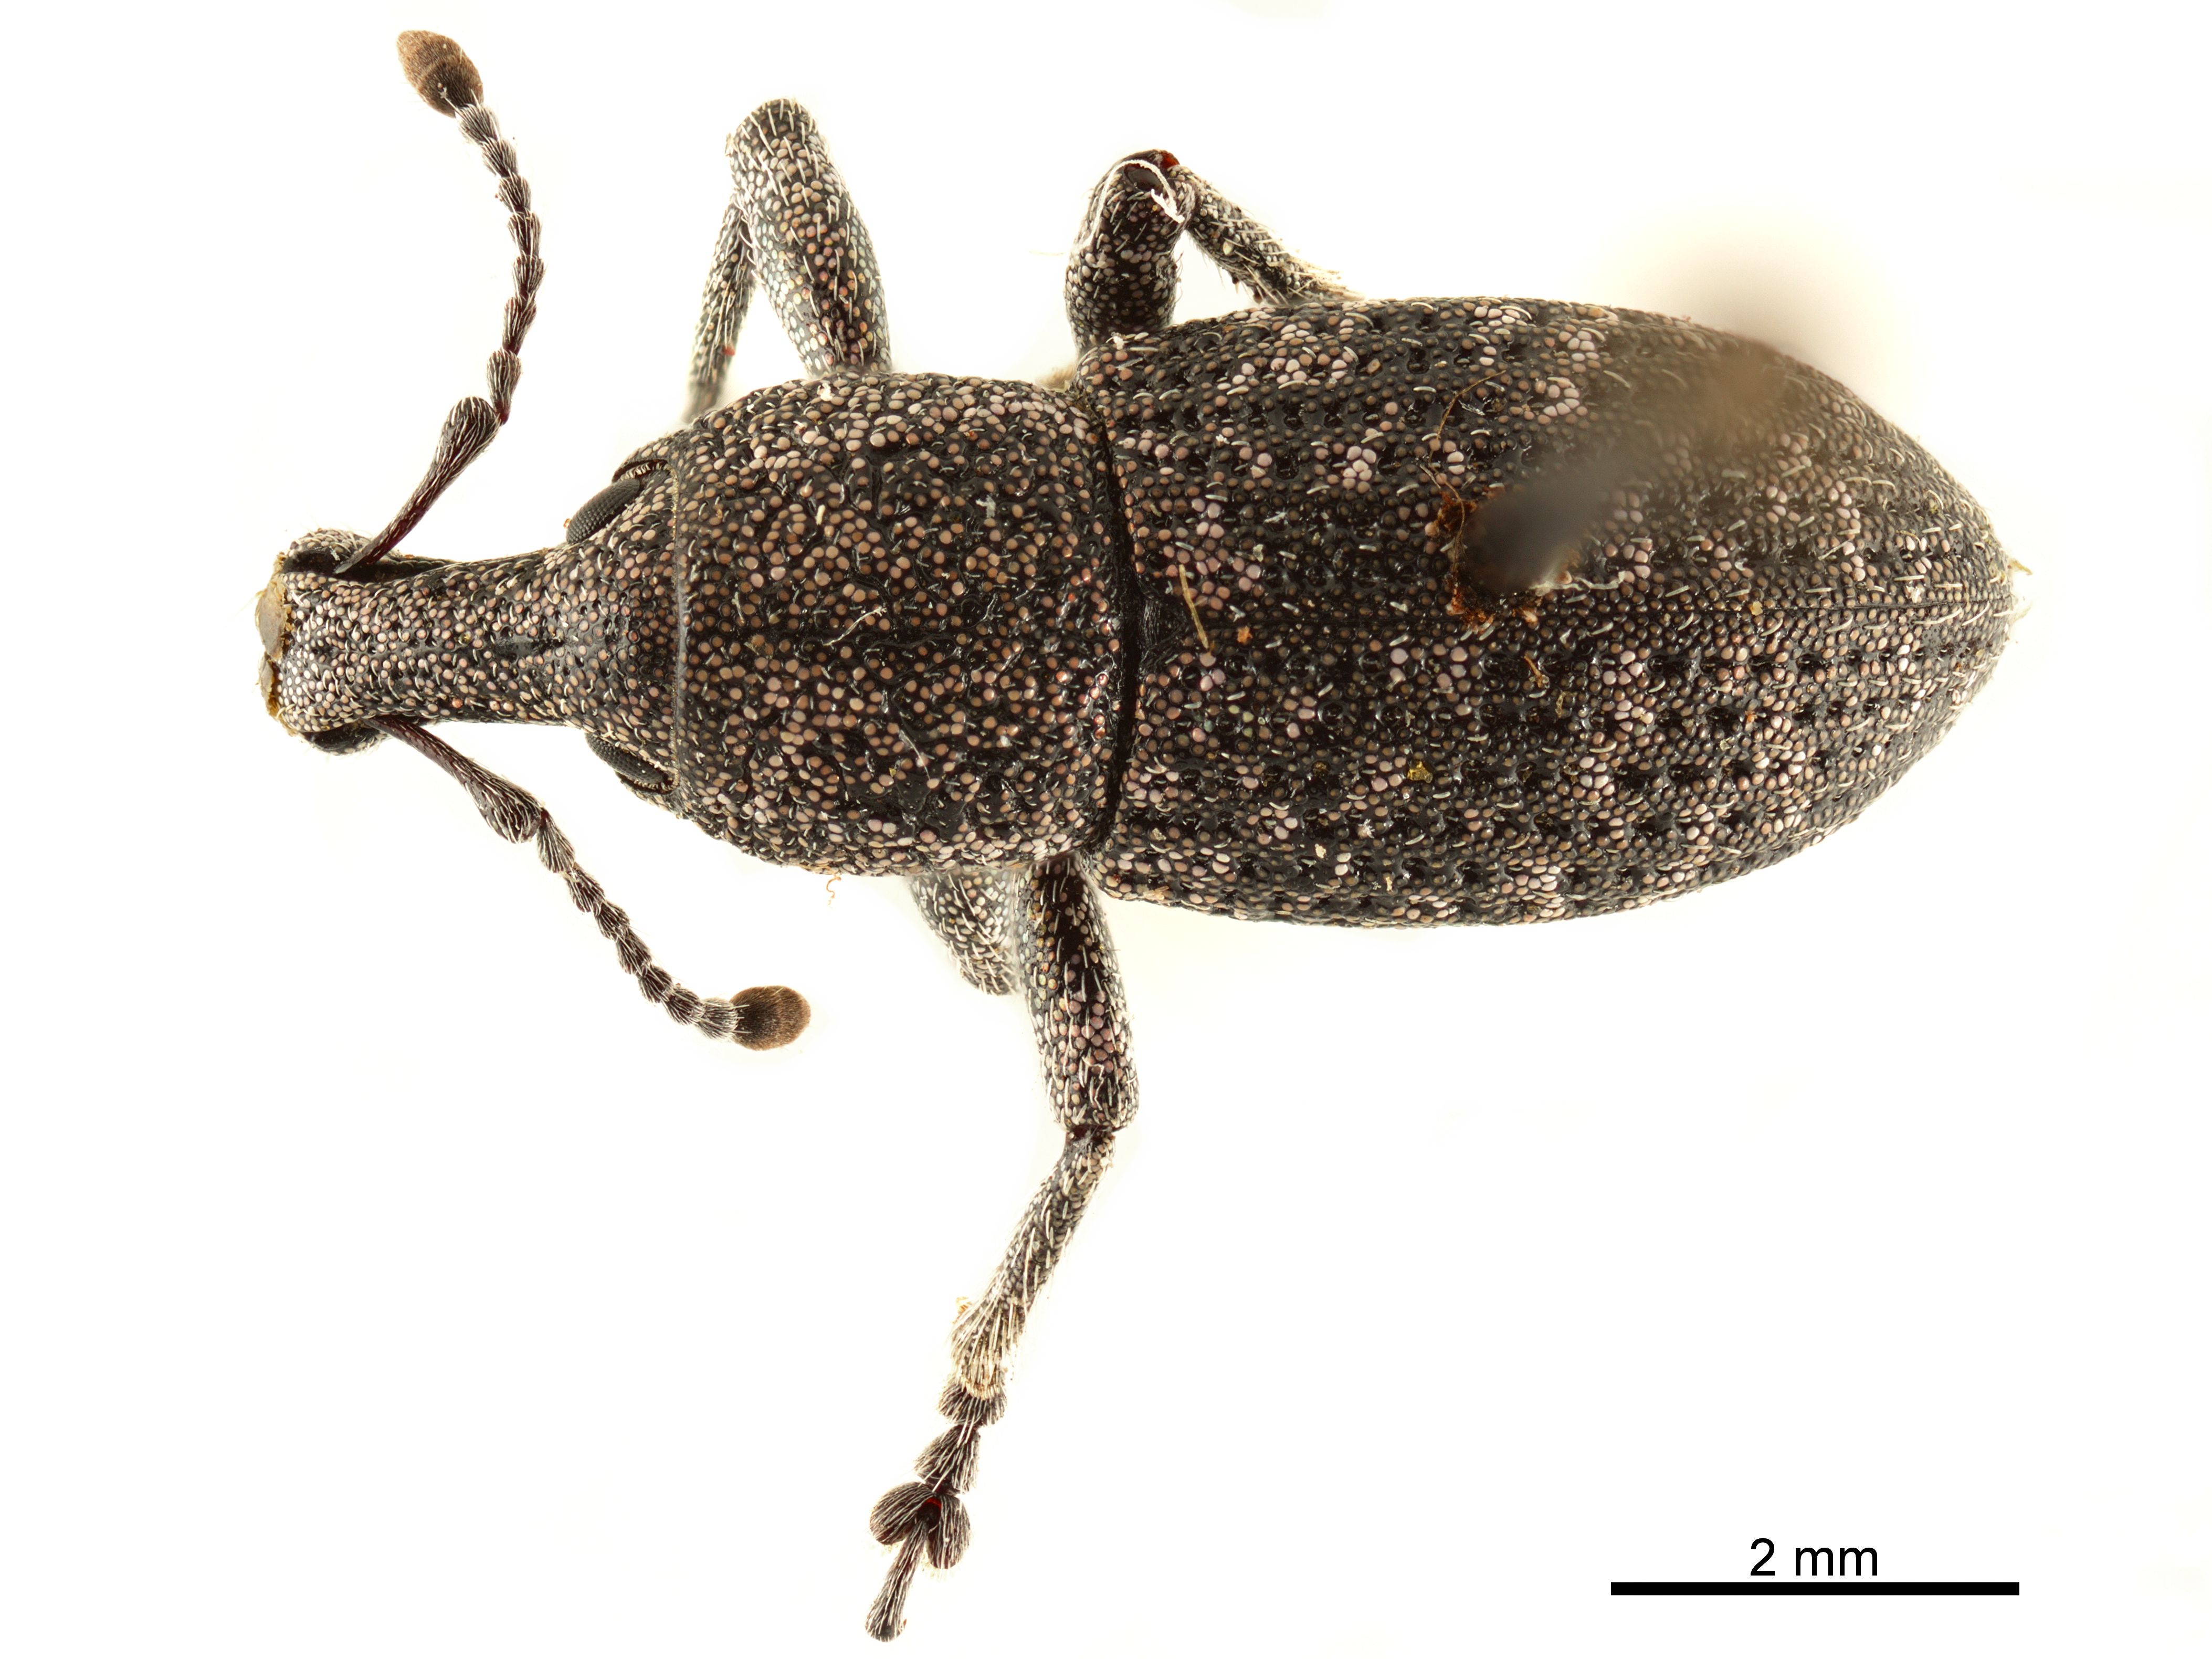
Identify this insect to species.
Strangaliodes albosquamosus
